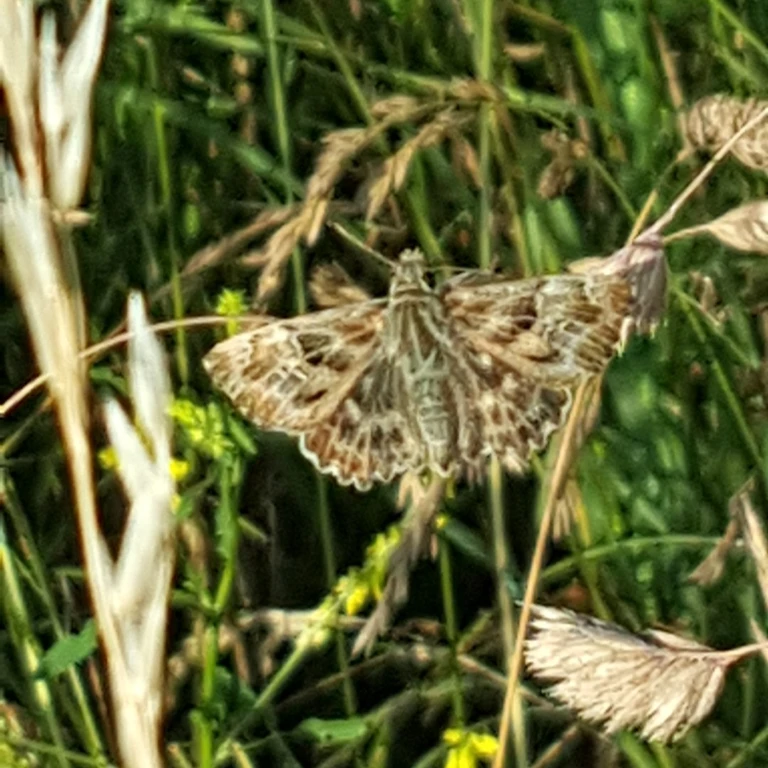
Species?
Carcharodus alceae
